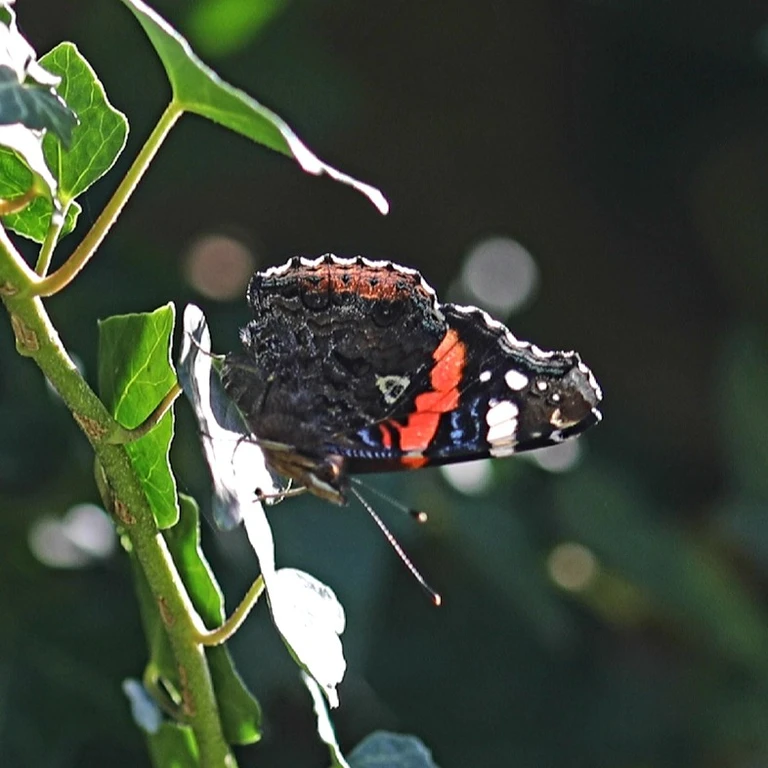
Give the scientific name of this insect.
Vanessa atalanta
